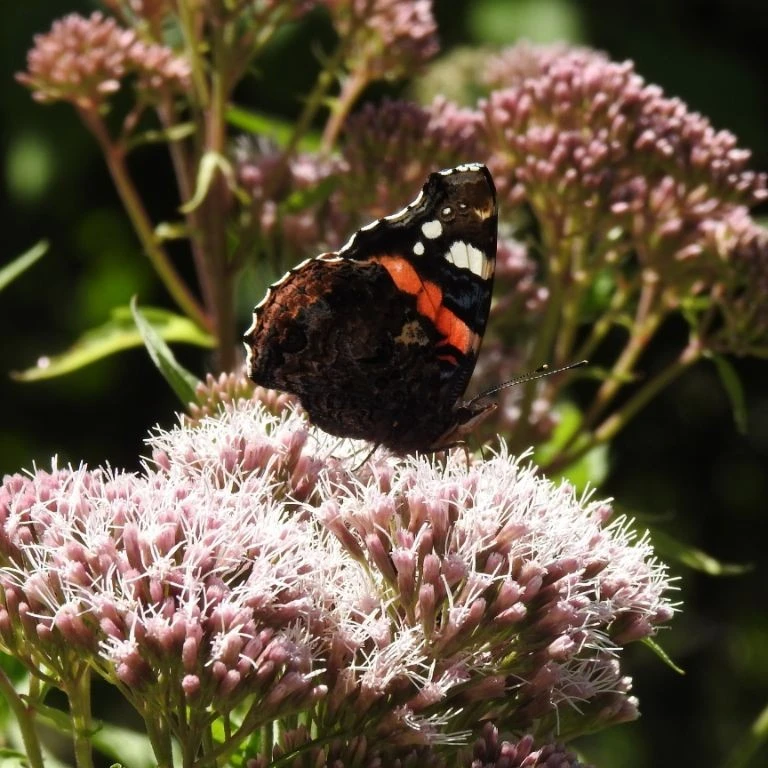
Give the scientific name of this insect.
Vanessa atalanta
